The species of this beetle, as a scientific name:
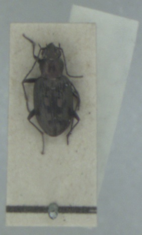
Bembidion litorale
